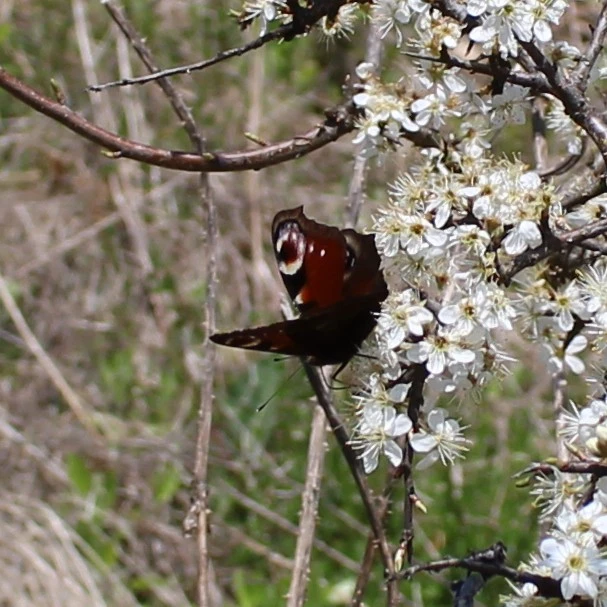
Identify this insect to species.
Aglais io
